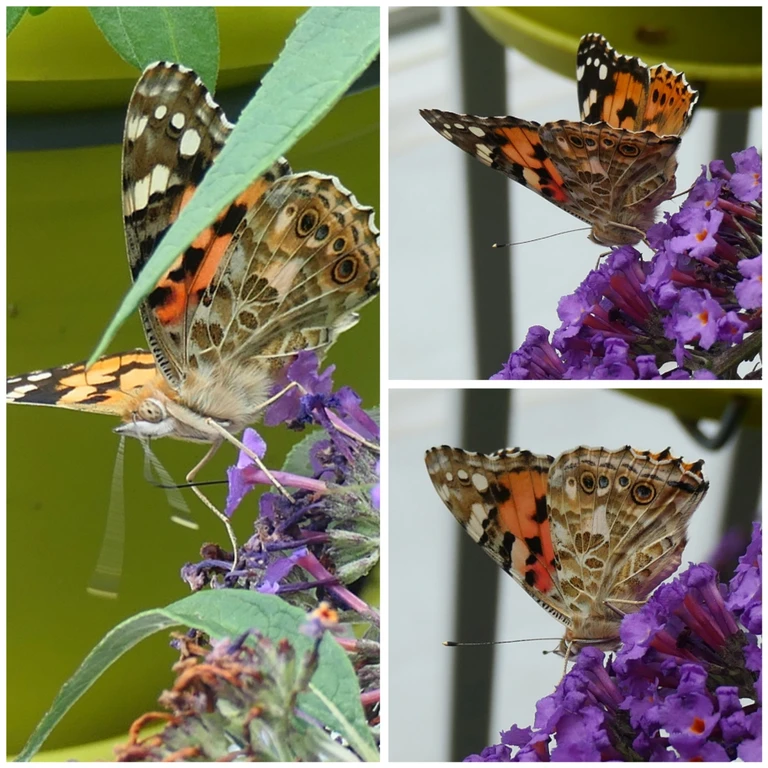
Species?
Vanessa cardui
